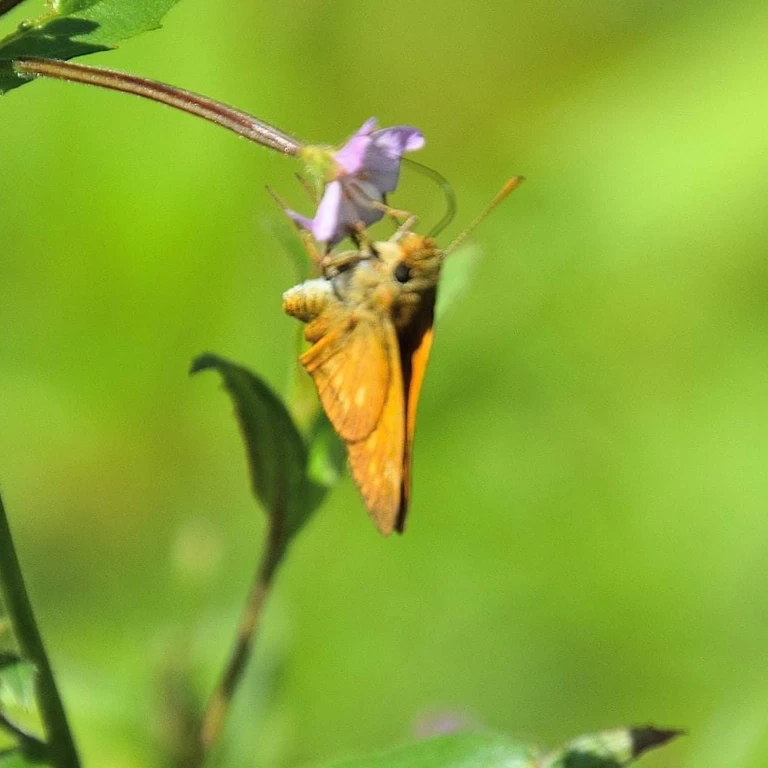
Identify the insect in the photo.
Ochlodes sylvanus (also Ochlodes venata)
